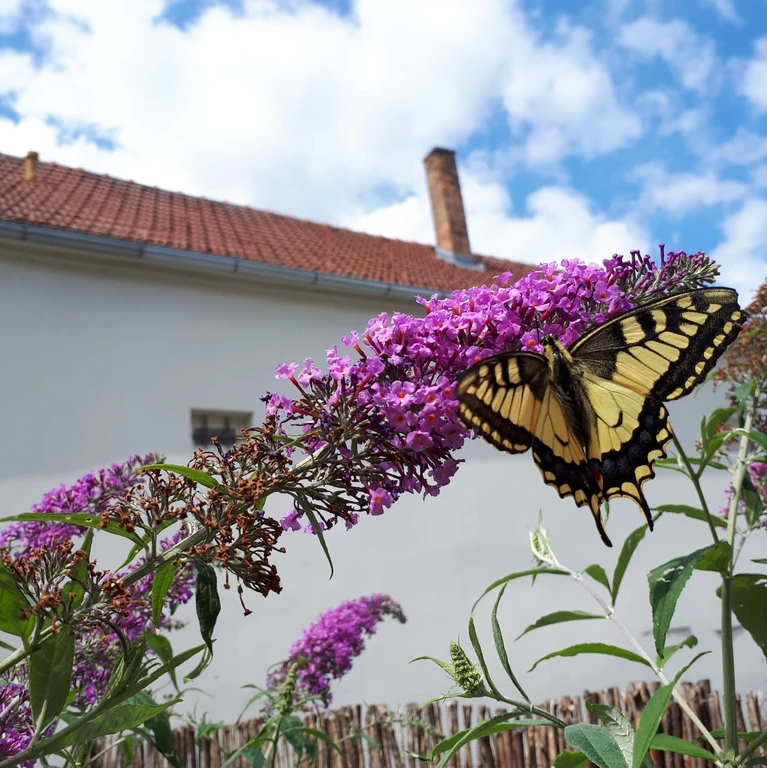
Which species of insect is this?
Papilio machaon
